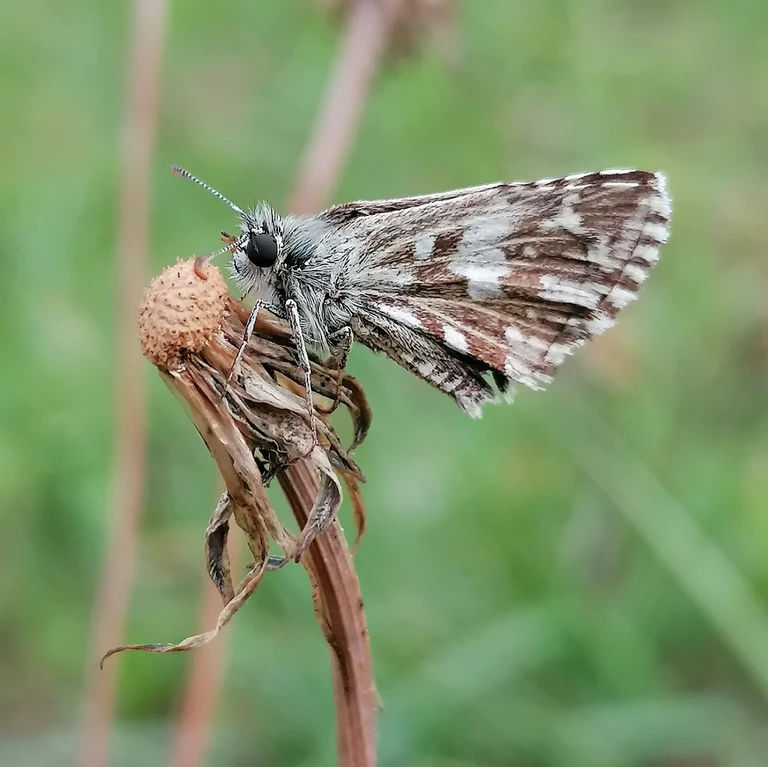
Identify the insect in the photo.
Pyrgus malvae
